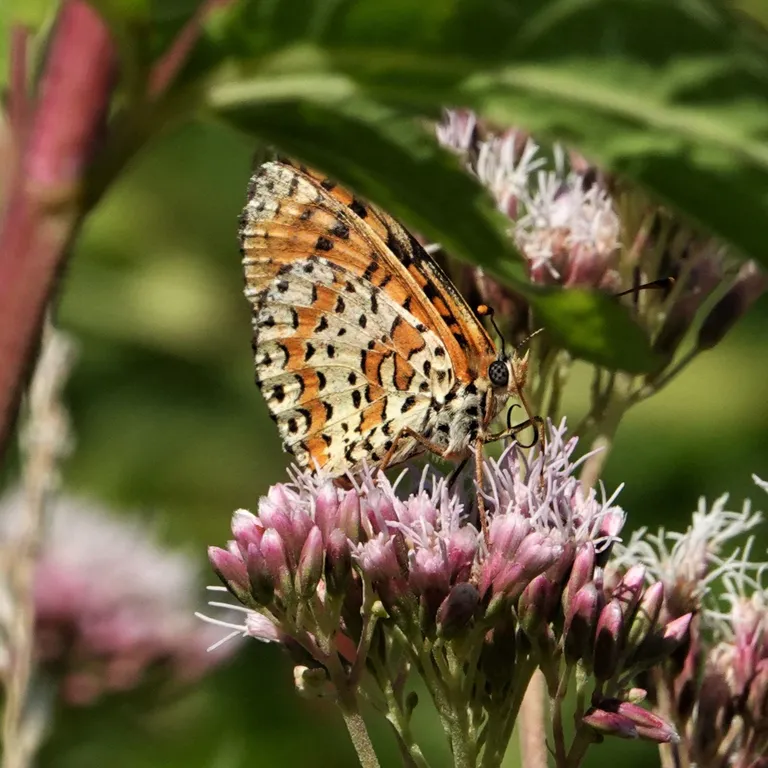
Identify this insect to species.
Melitaea didyma
